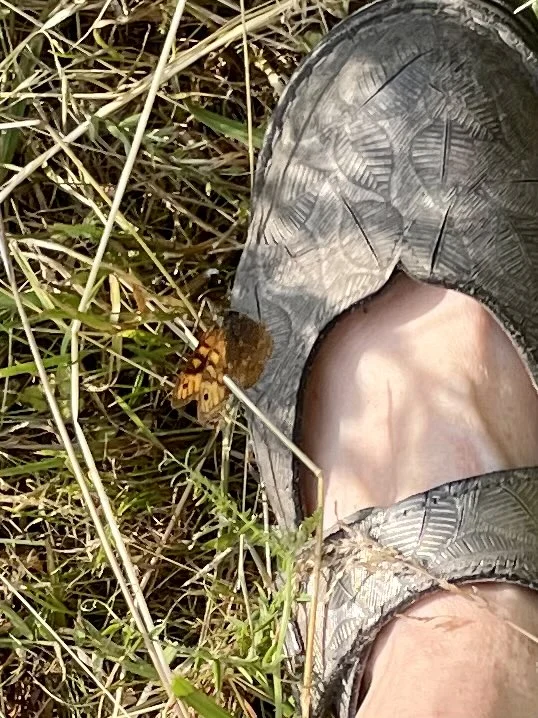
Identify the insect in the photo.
Lasiommata megera (also Pararge megera)
